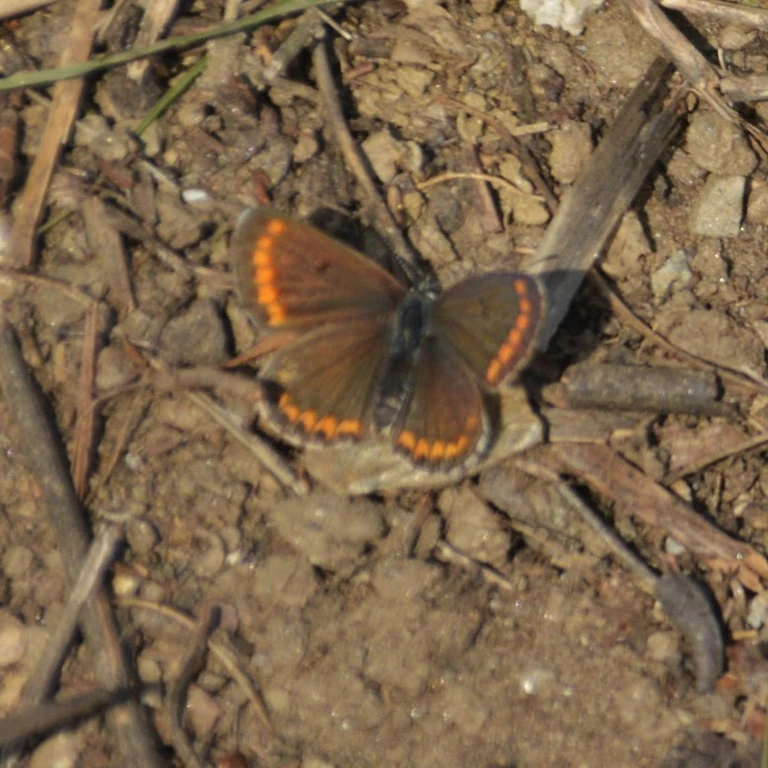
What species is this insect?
Aricia agestis/artaxerxes
